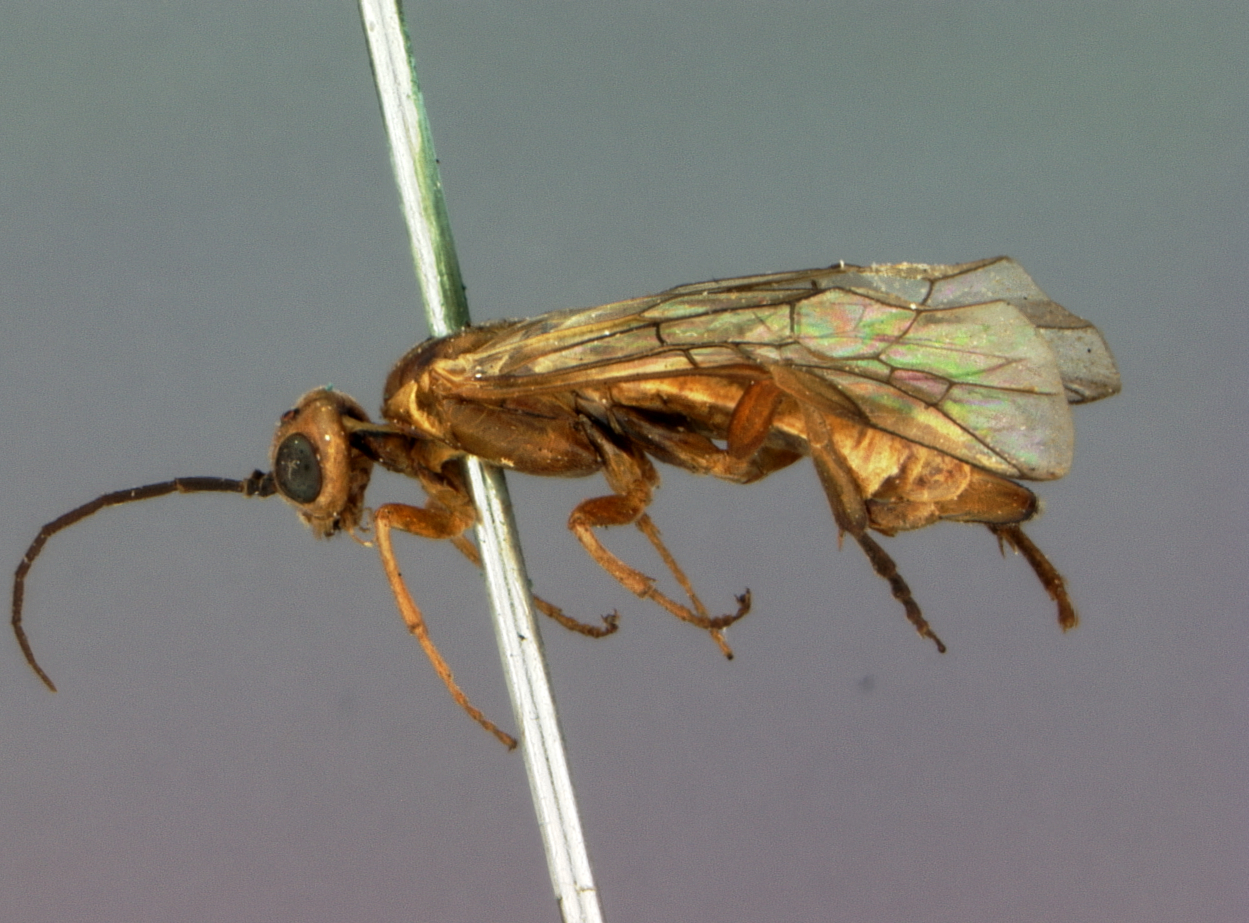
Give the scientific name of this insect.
Pachynematus piceae
